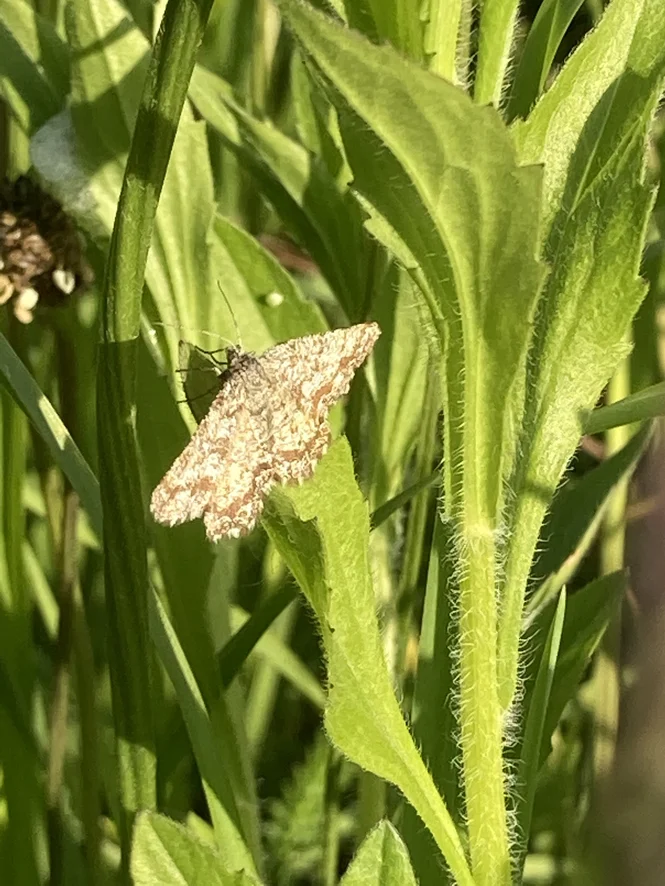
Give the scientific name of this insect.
Ematurga atomaria
